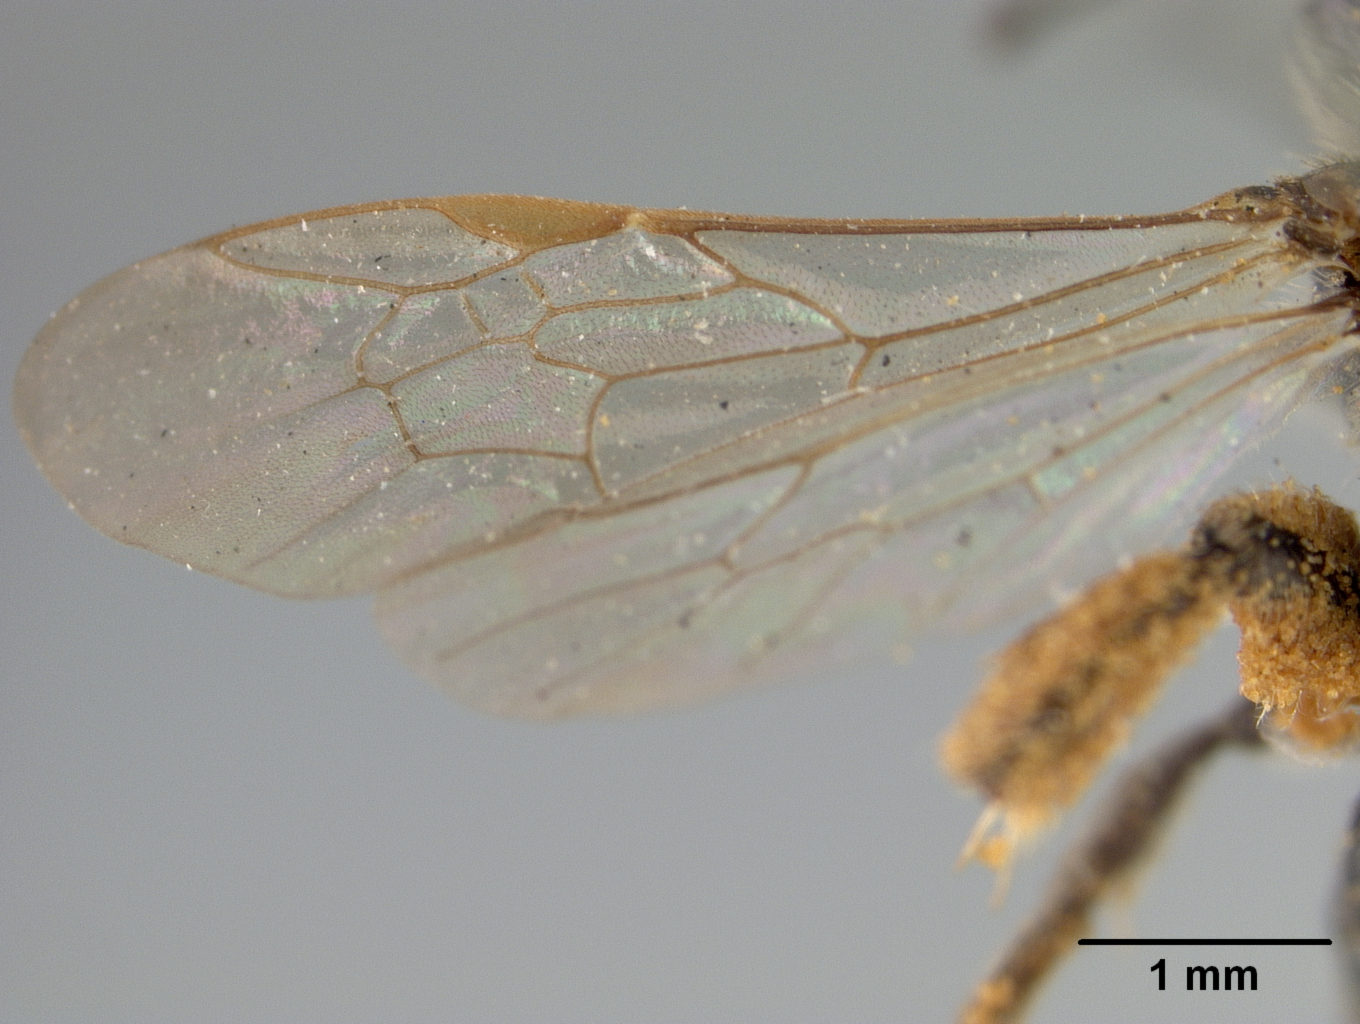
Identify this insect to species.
Micrandrena pacifica
